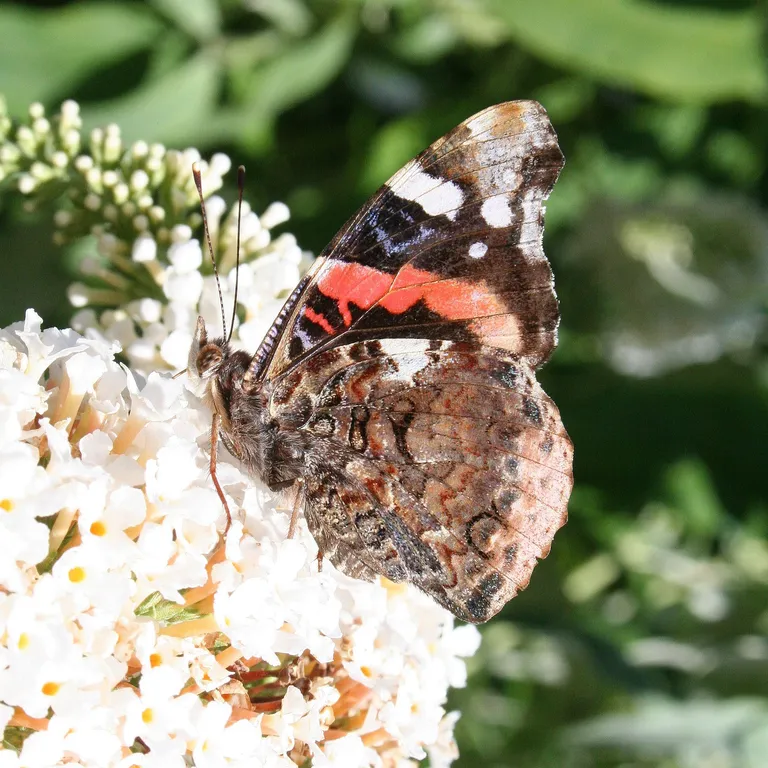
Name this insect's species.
Vanessa atalanta
